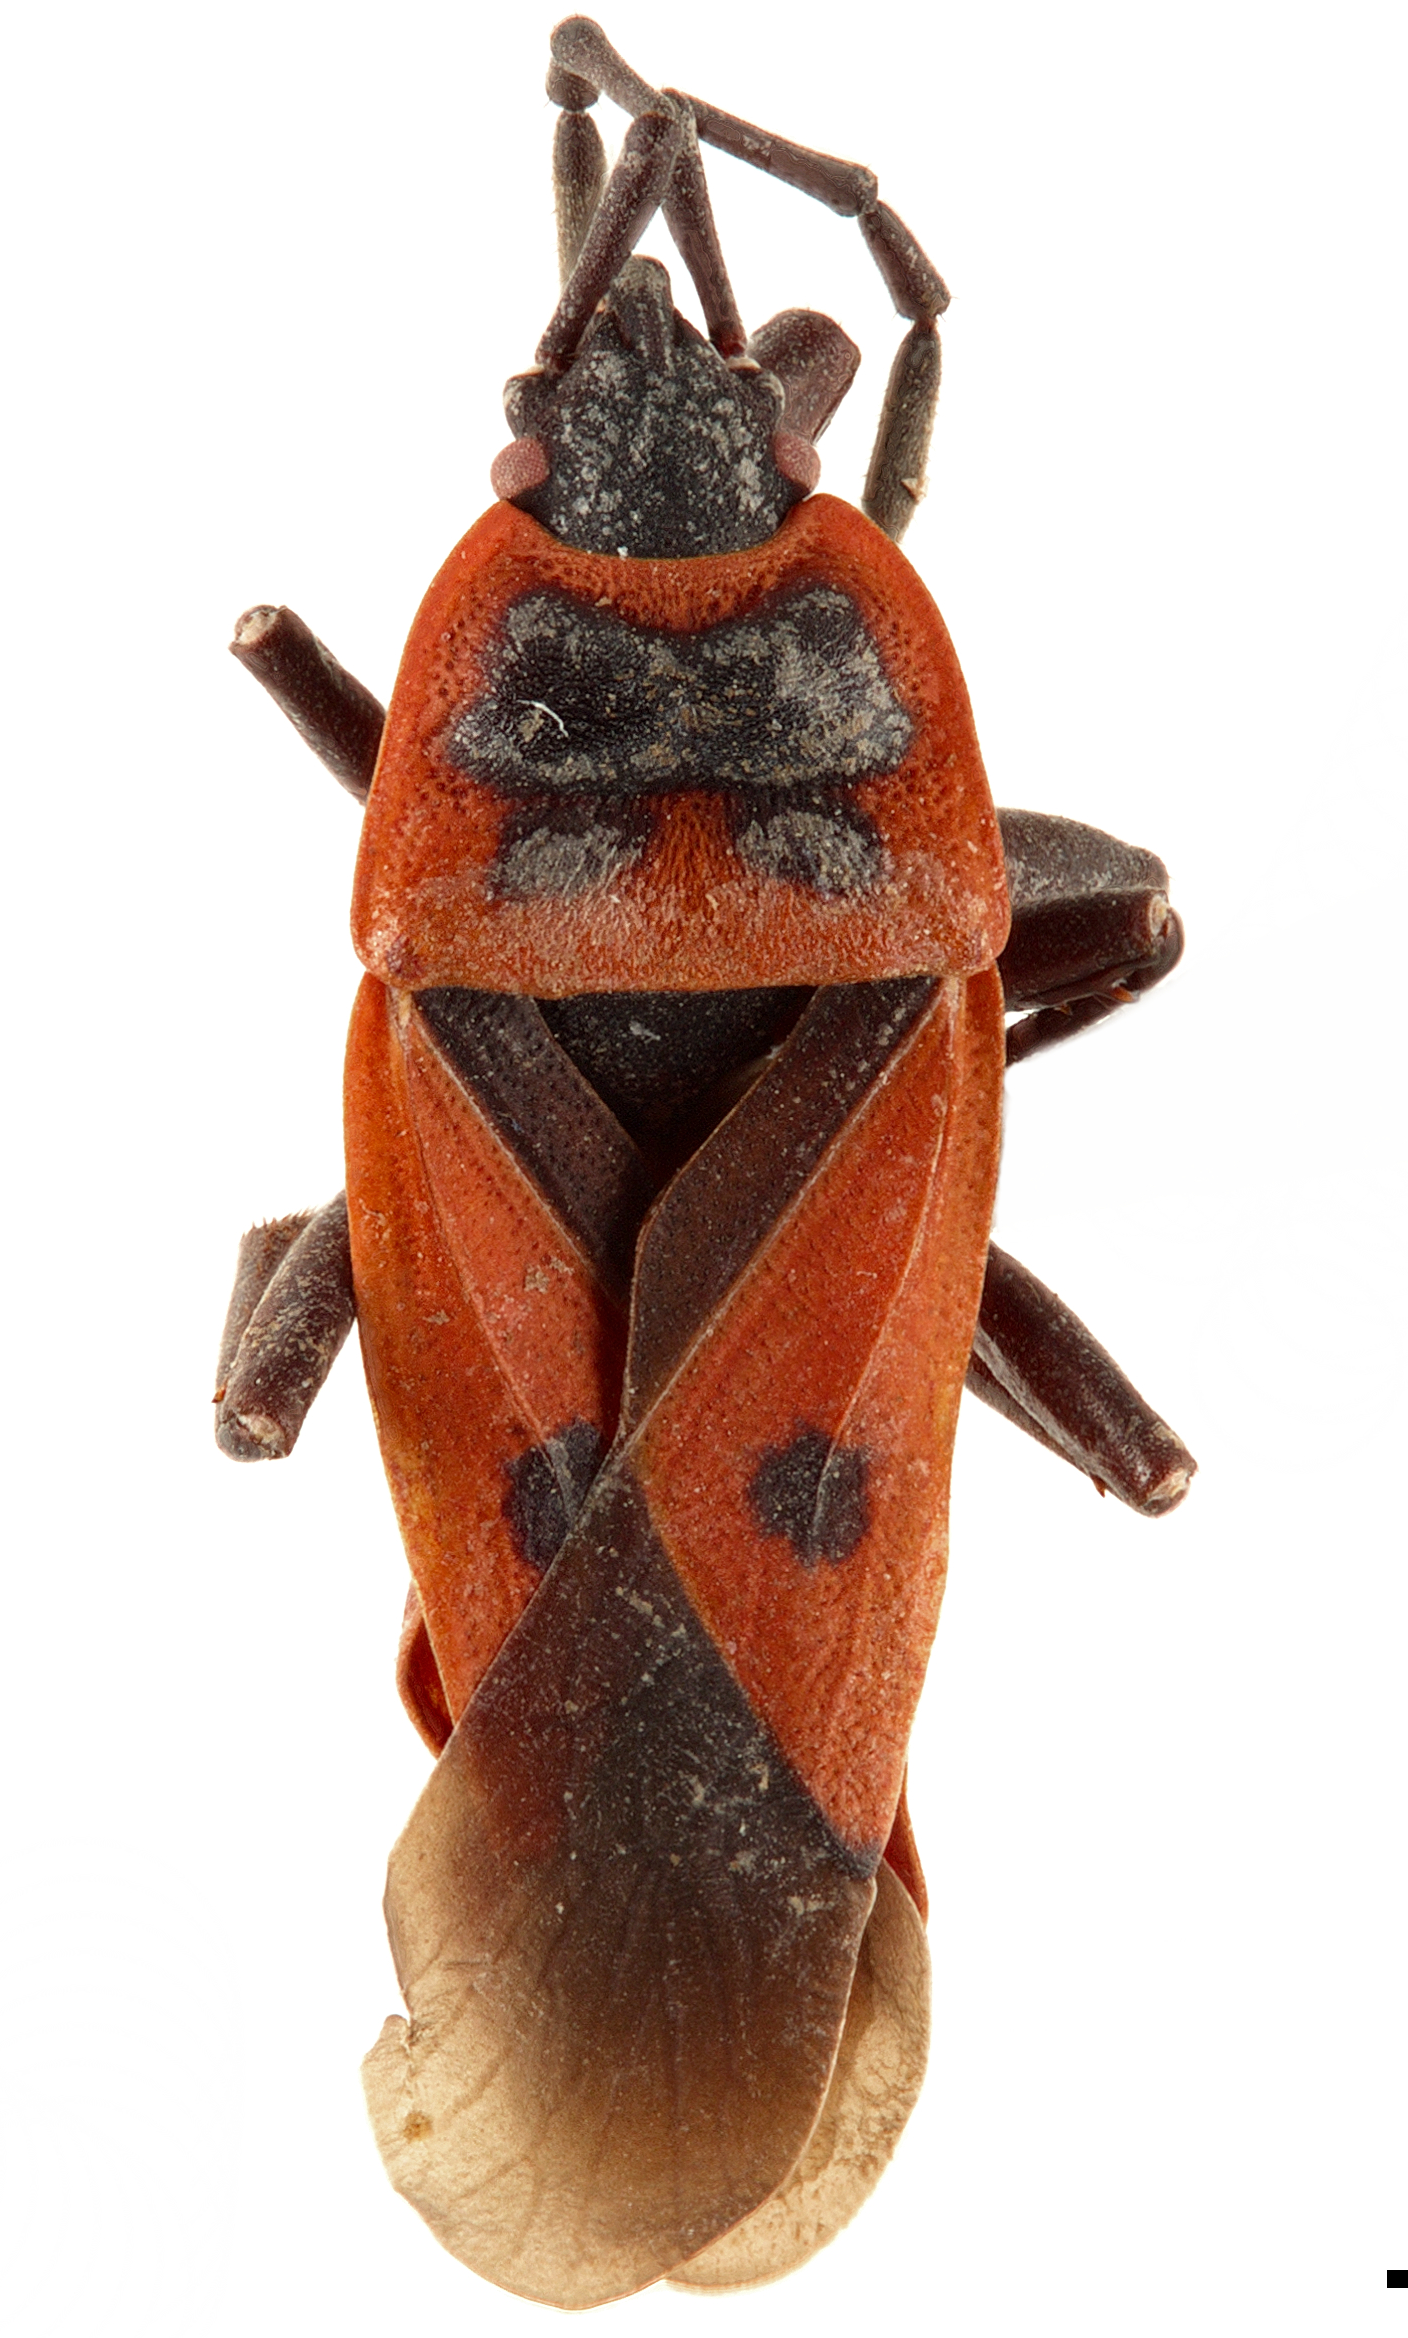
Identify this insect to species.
Scantius aegyptius
